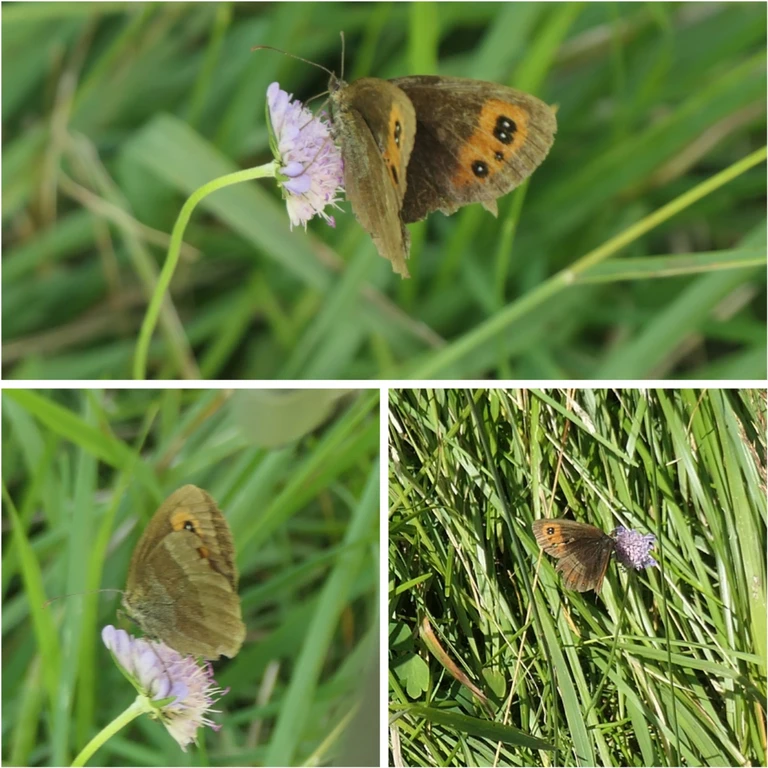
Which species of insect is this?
Erebia aethiops
